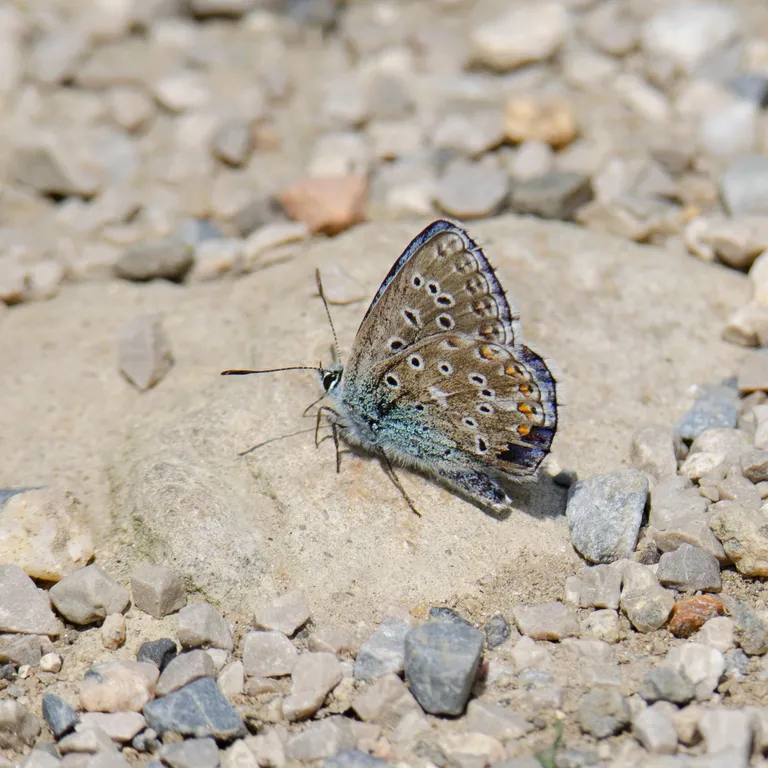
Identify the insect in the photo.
Lysandra bellargus
